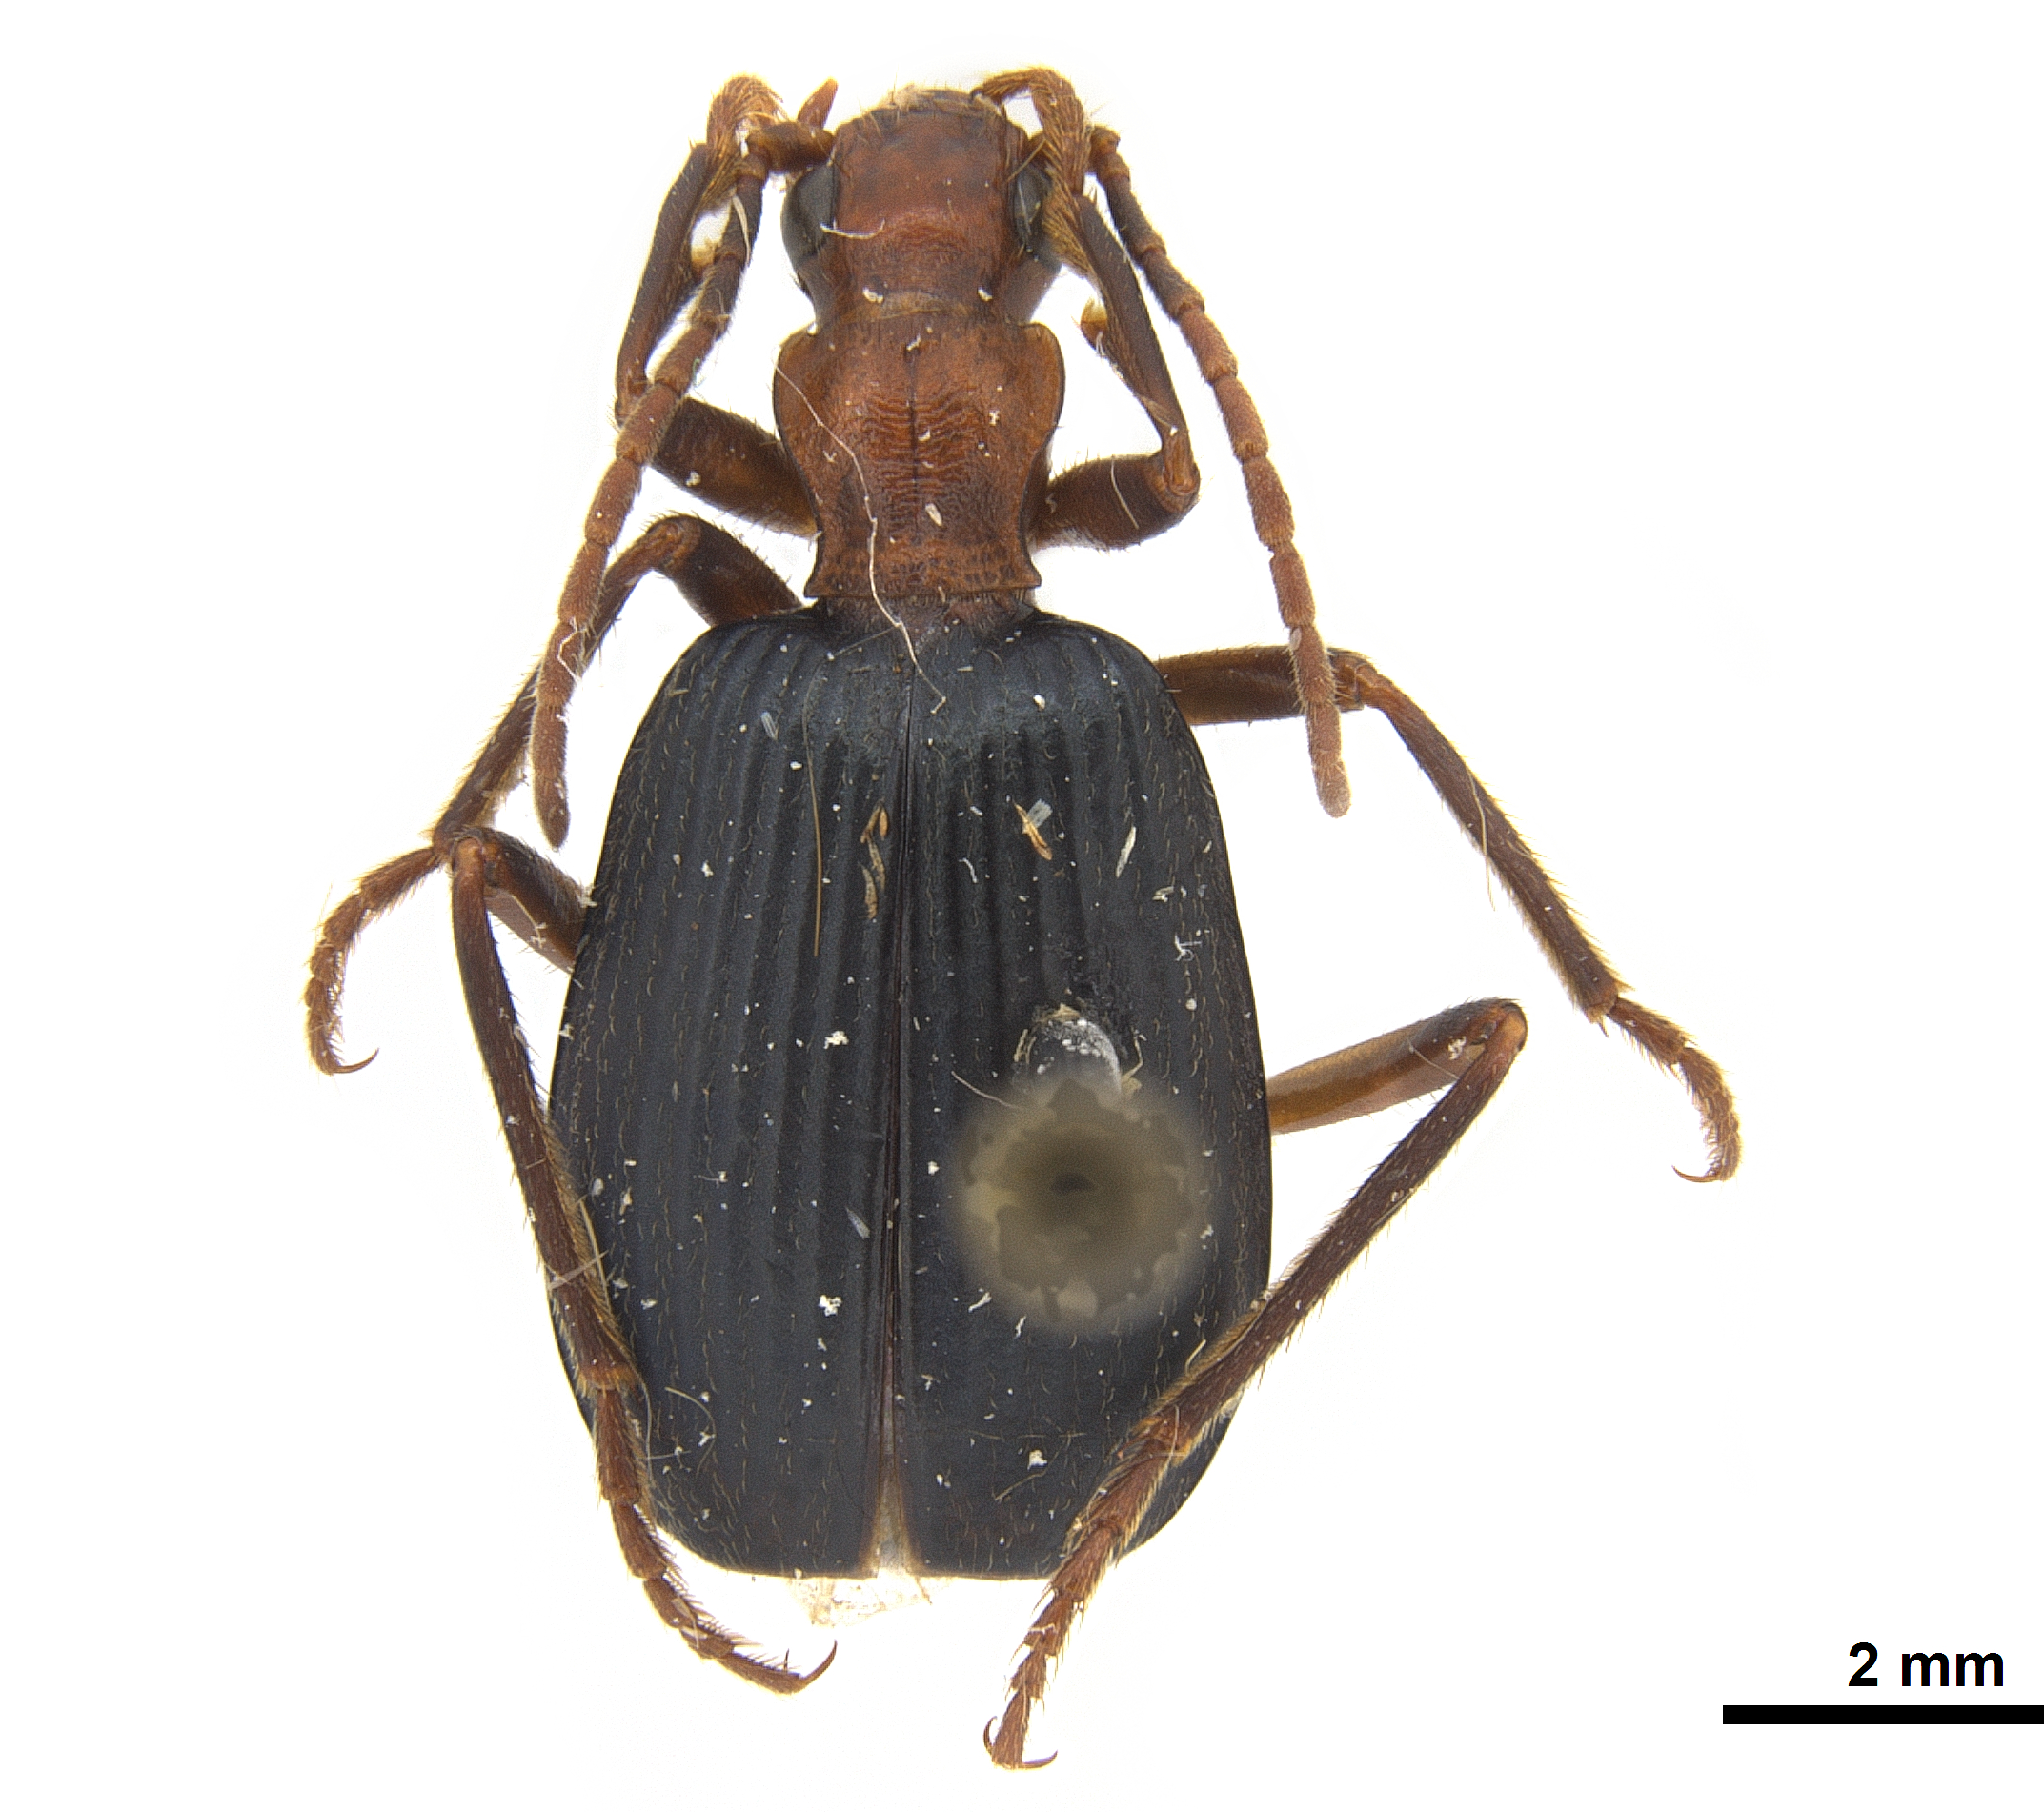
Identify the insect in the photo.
Brachinus geniculatus
